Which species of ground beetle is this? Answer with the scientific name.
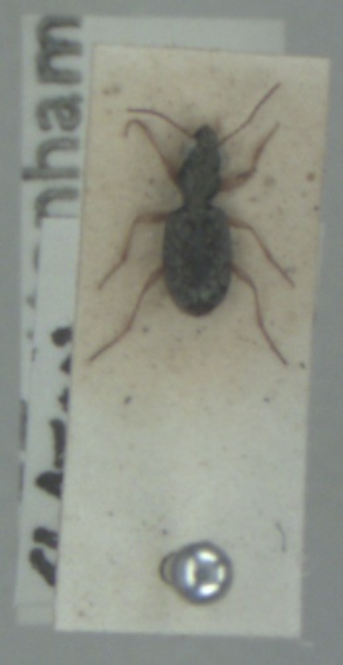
Asaphidion curtum
